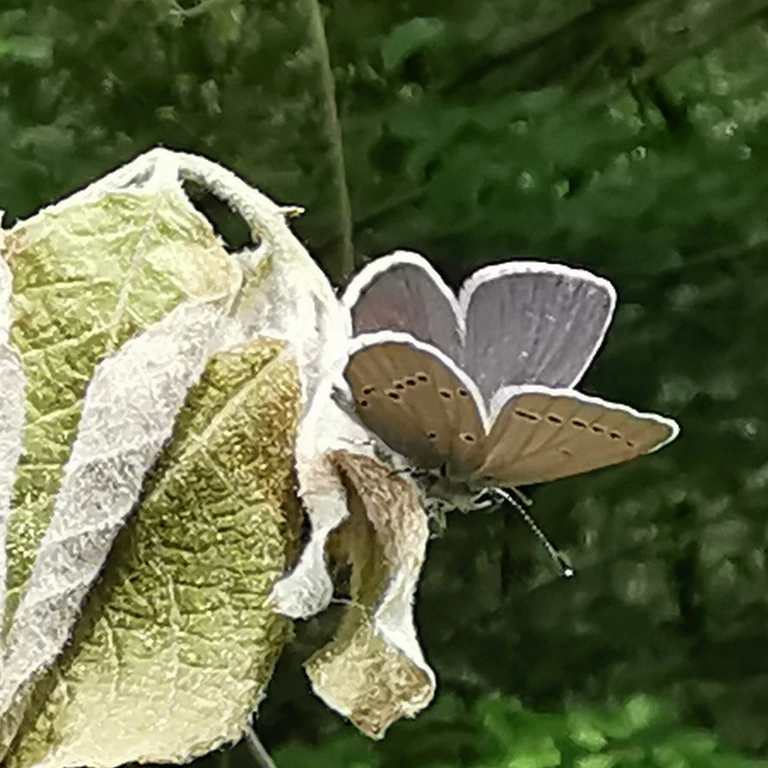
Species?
Cupido minimus
